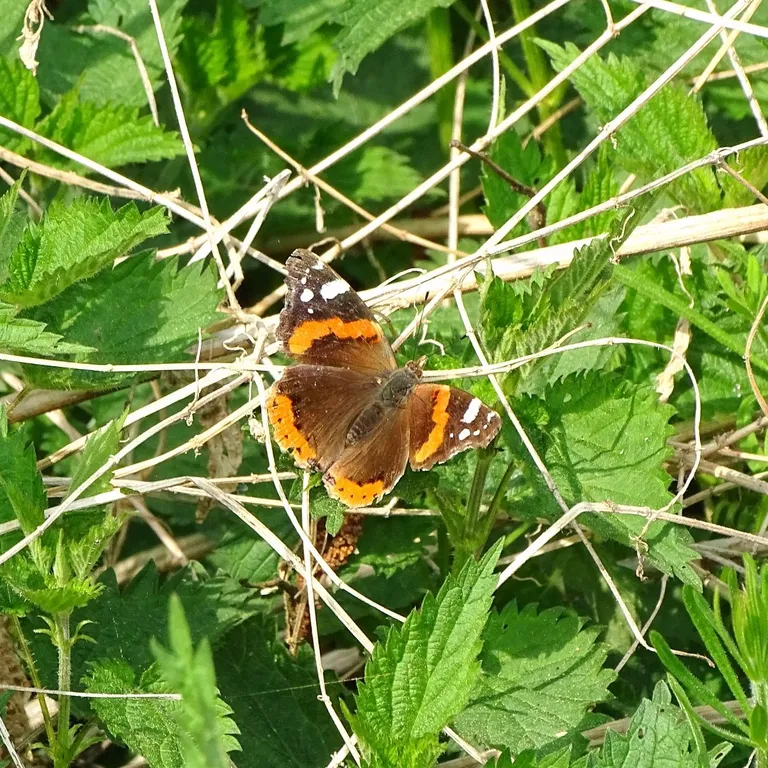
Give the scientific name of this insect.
Vanessa atalanta
